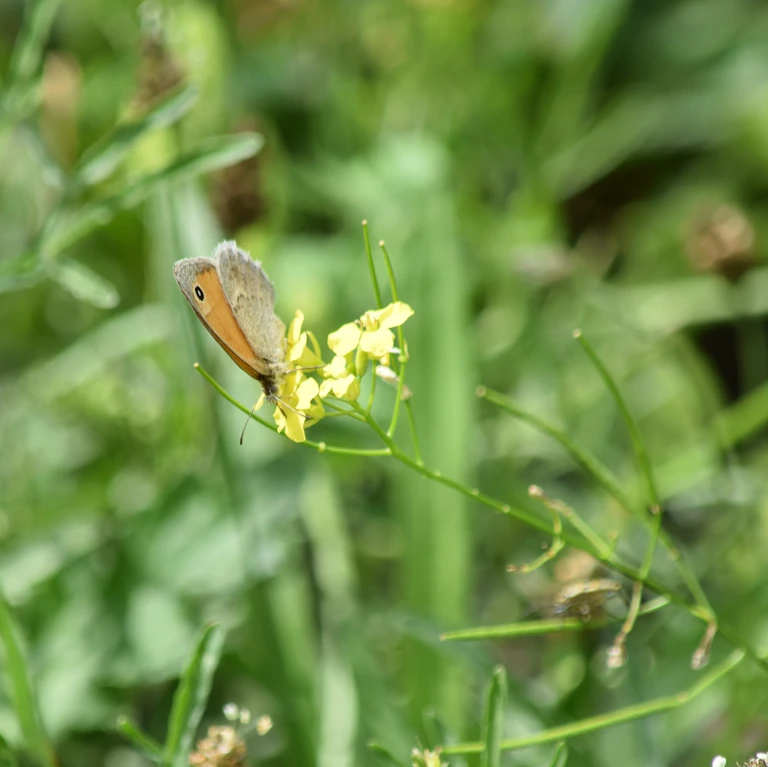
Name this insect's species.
Coenonympha pamphilus
